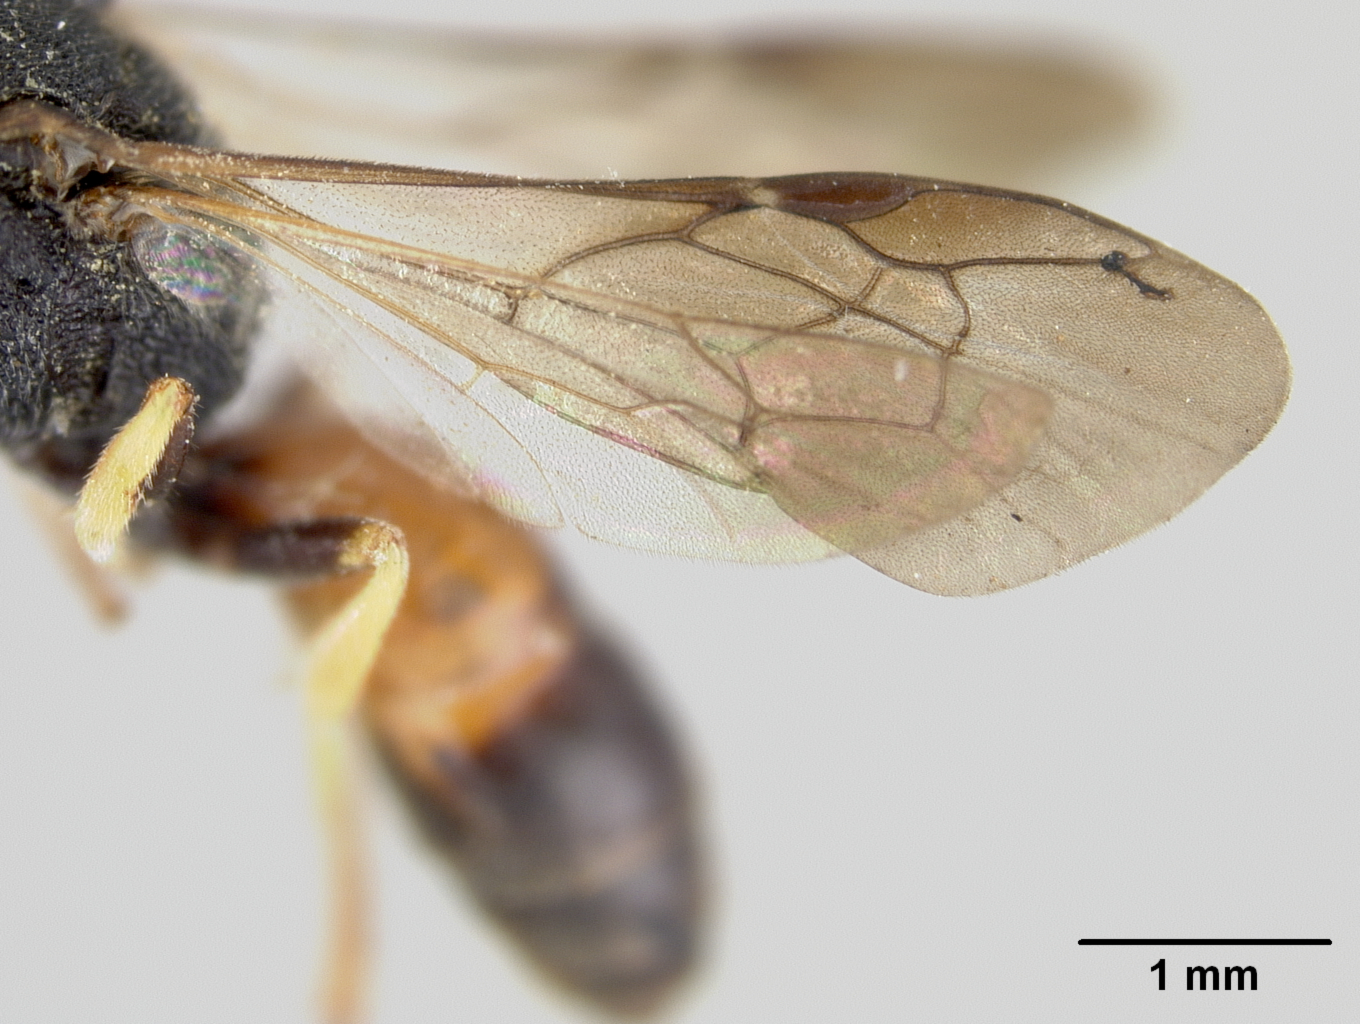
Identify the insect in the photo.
Hylaeus ornatus
